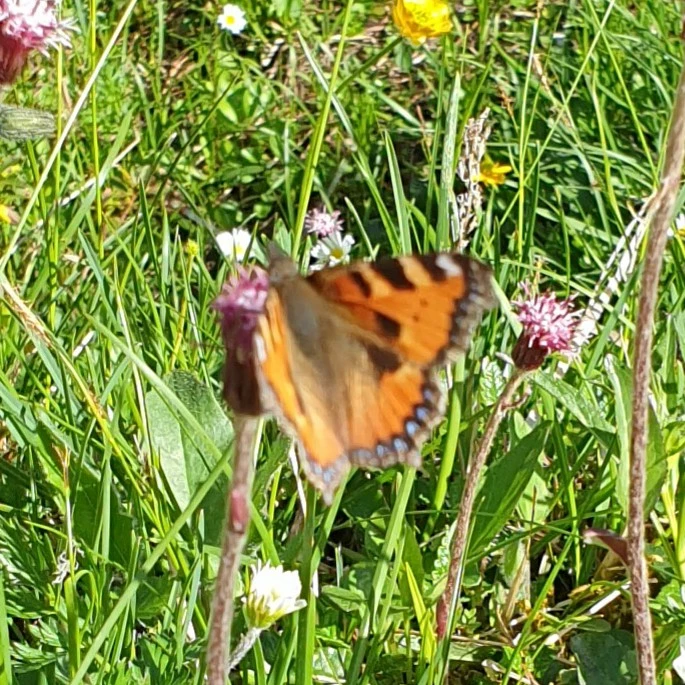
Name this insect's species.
Aglais urticae
